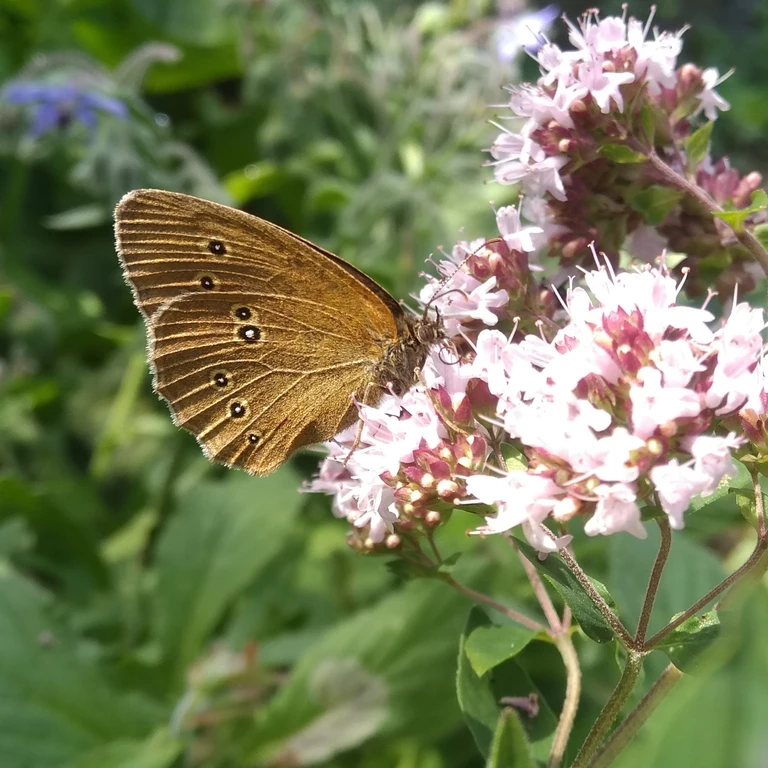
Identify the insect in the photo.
Aphantopus hyperantus
